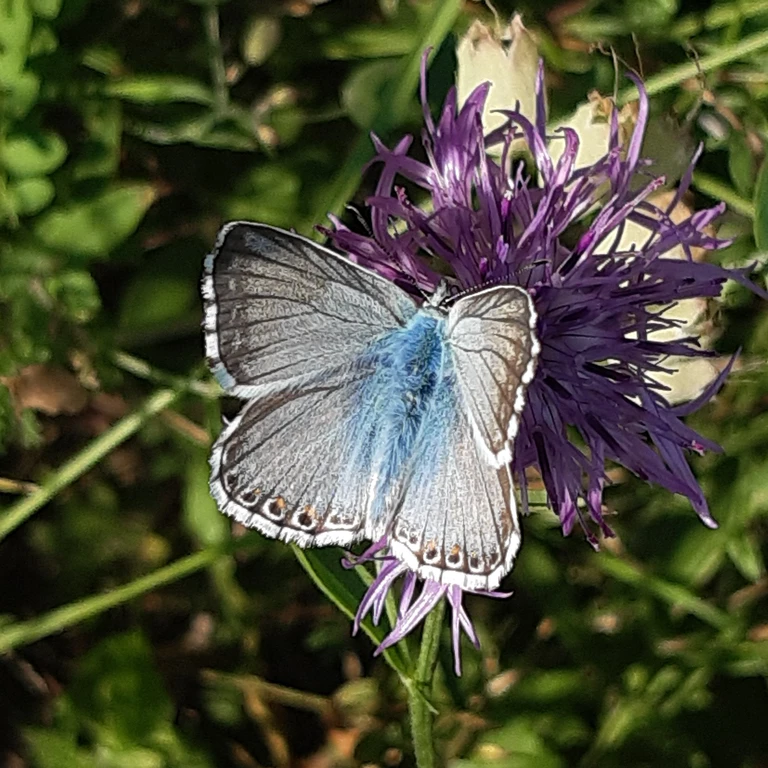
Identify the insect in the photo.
Lysandra coridon
